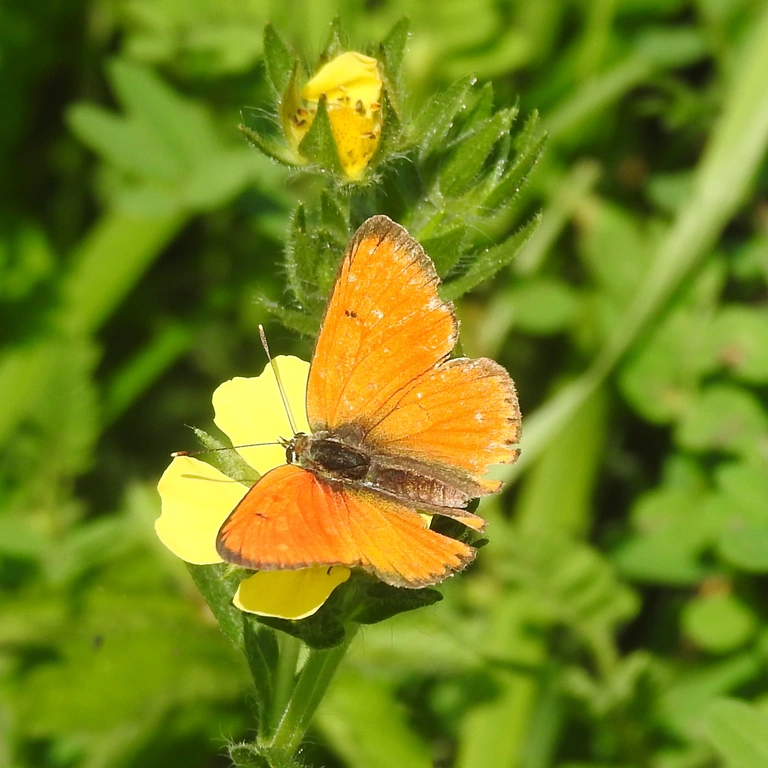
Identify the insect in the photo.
Lycaena dispar
